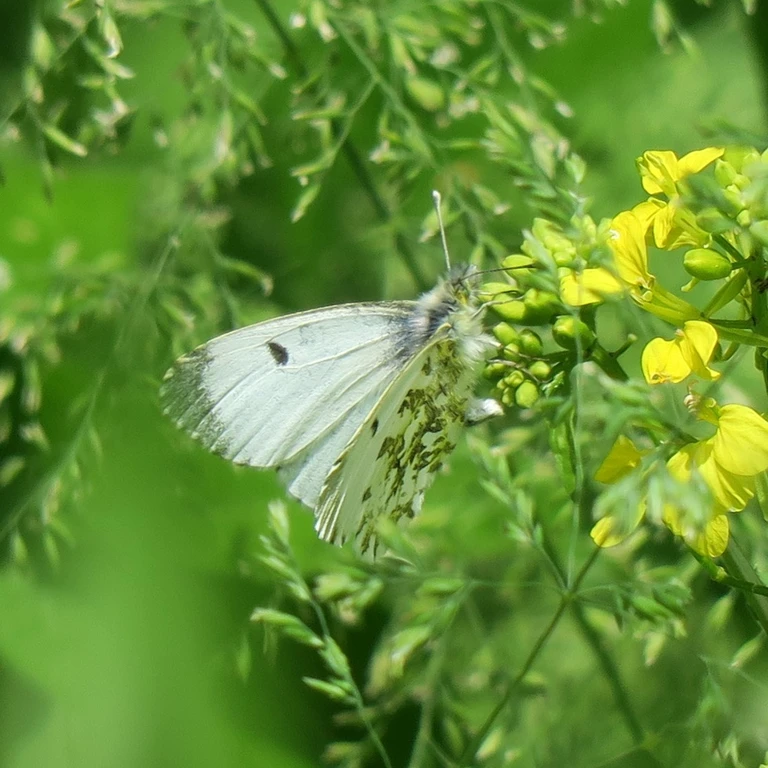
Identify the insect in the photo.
Anthocharis cardamines
